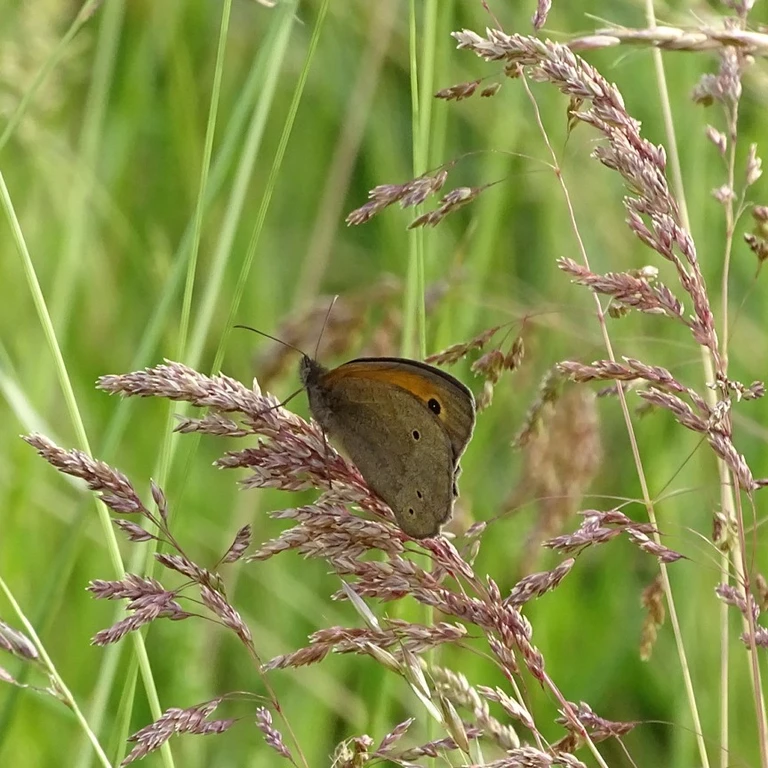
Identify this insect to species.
Maniola jurtina
